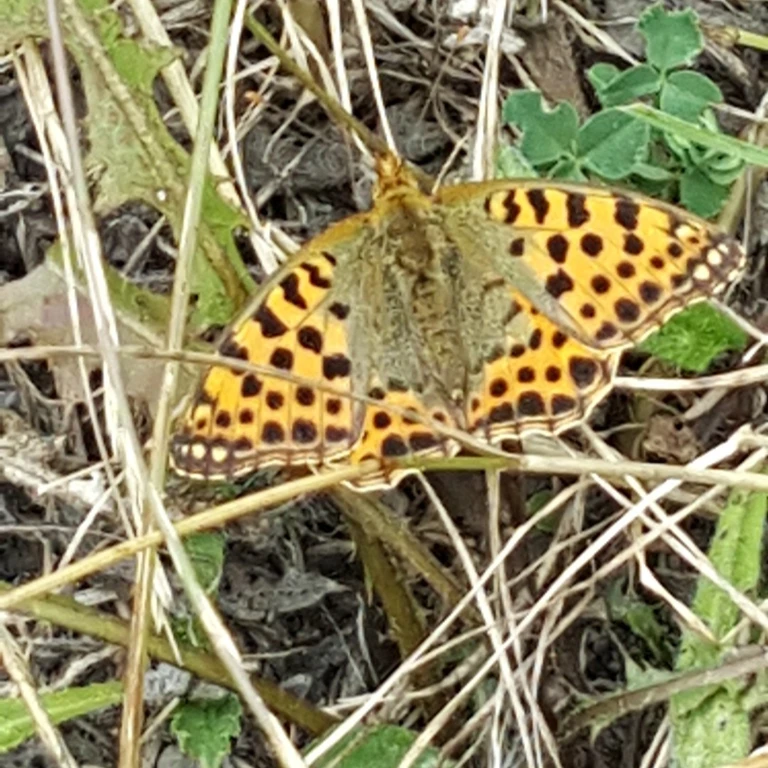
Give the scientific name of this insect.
Issoria lathonia
